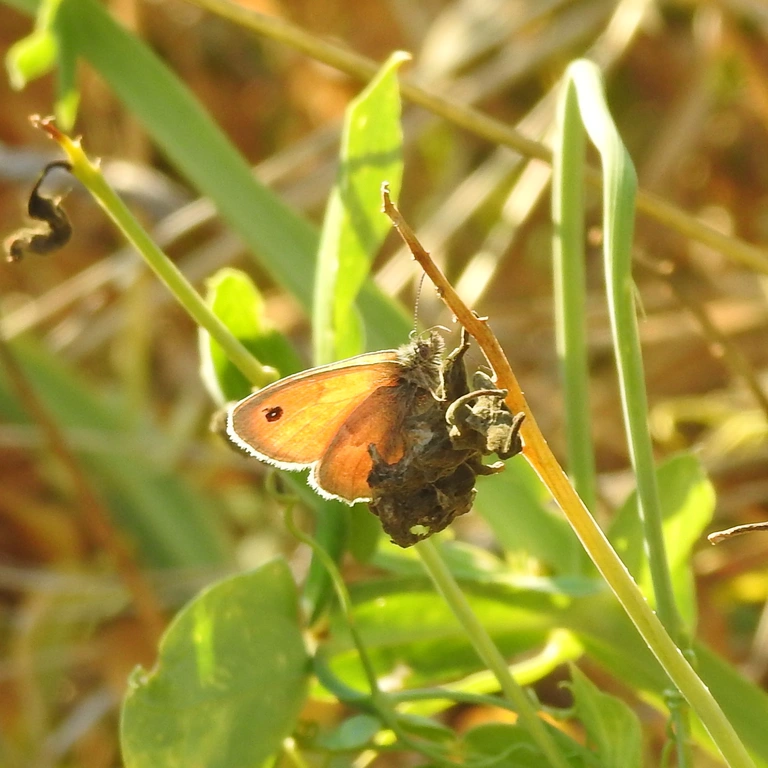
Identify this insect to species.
Coenonympha pamphilus
